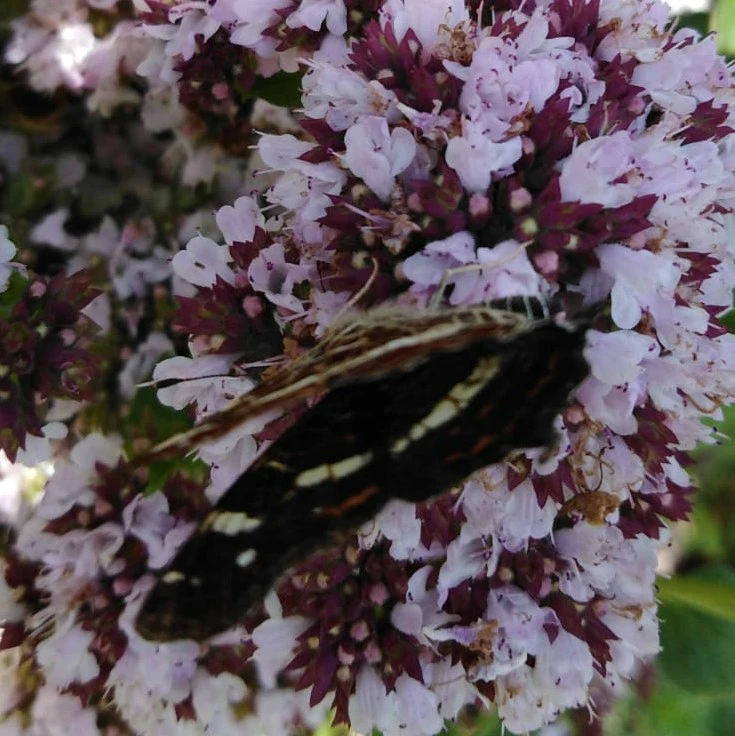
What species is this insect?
Araschnia levana
